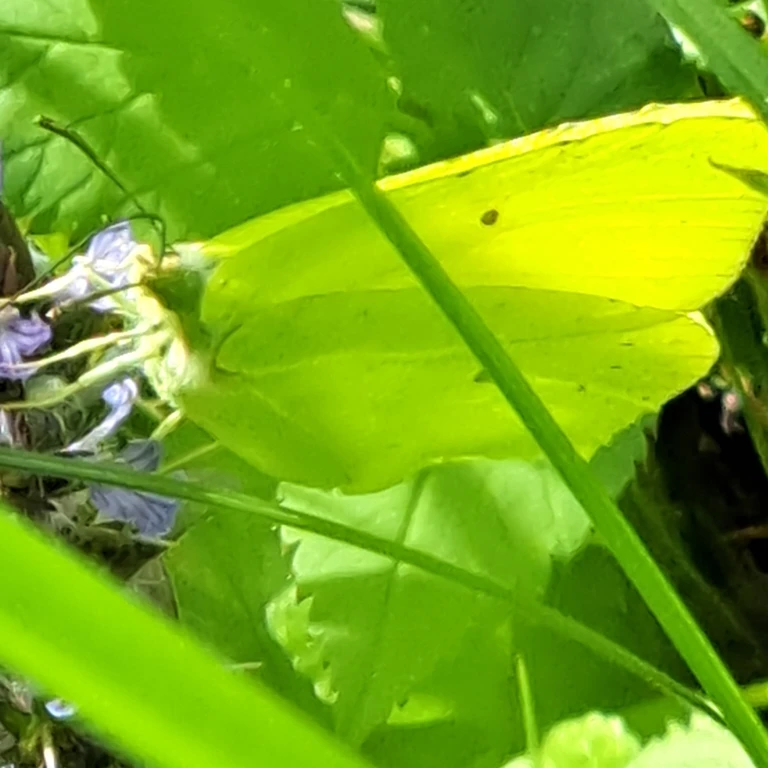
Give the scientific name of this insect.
Gonepteryx rhamni
